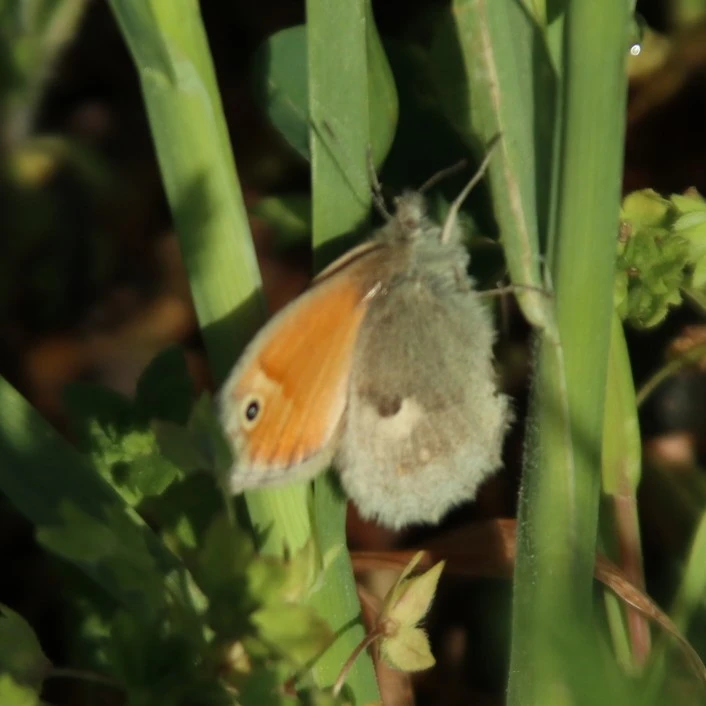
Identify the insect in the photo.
Coenonympha pamphilus
